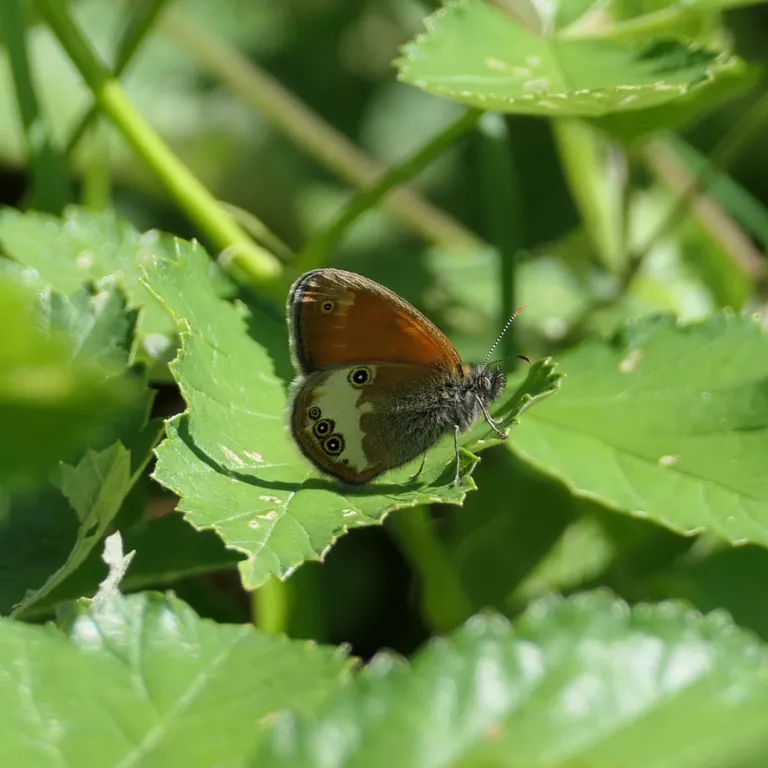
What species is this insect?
Coenonympha arcania
